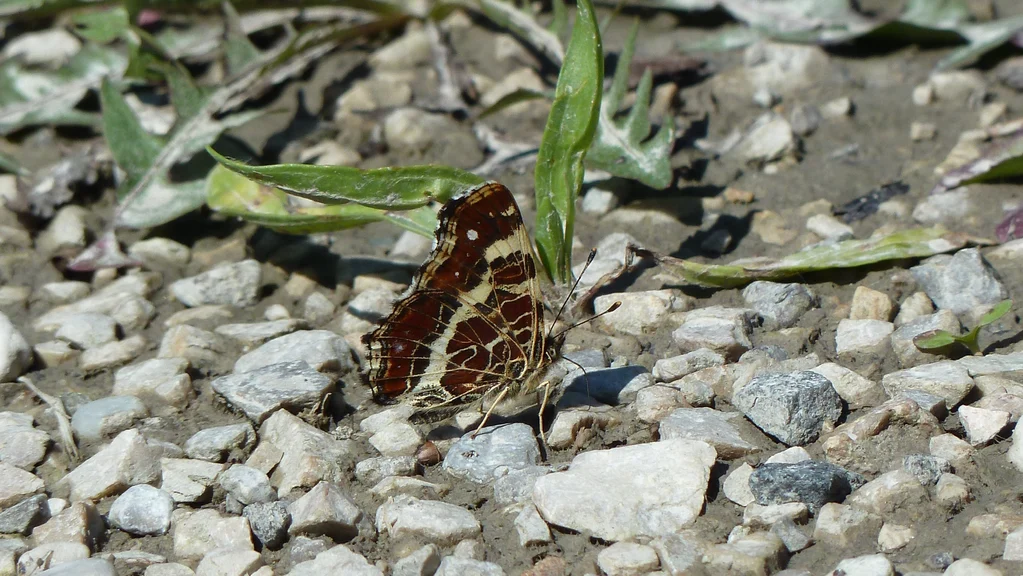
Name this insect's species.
Araschnia levana
